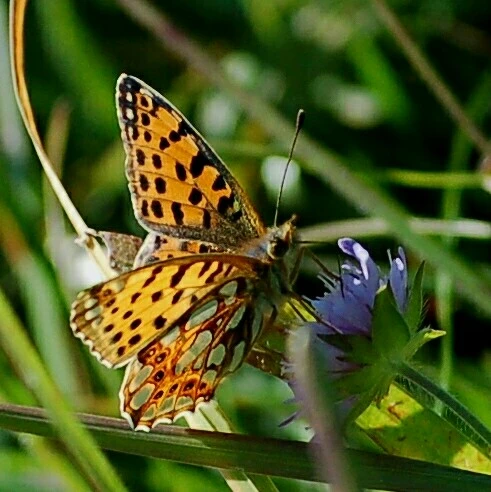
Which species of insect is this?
Issoria lathonia
